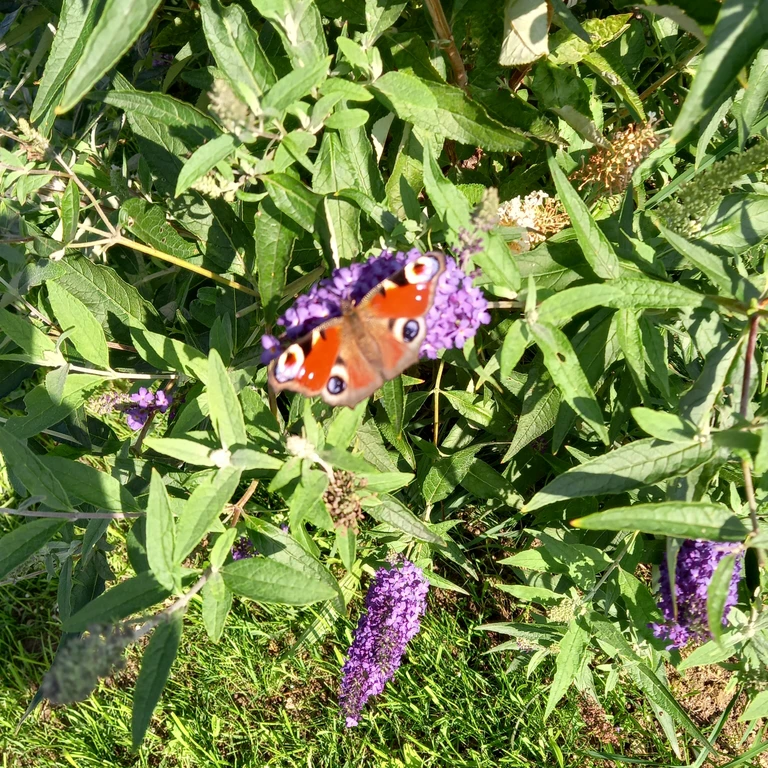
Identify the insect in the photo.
Aglais io
